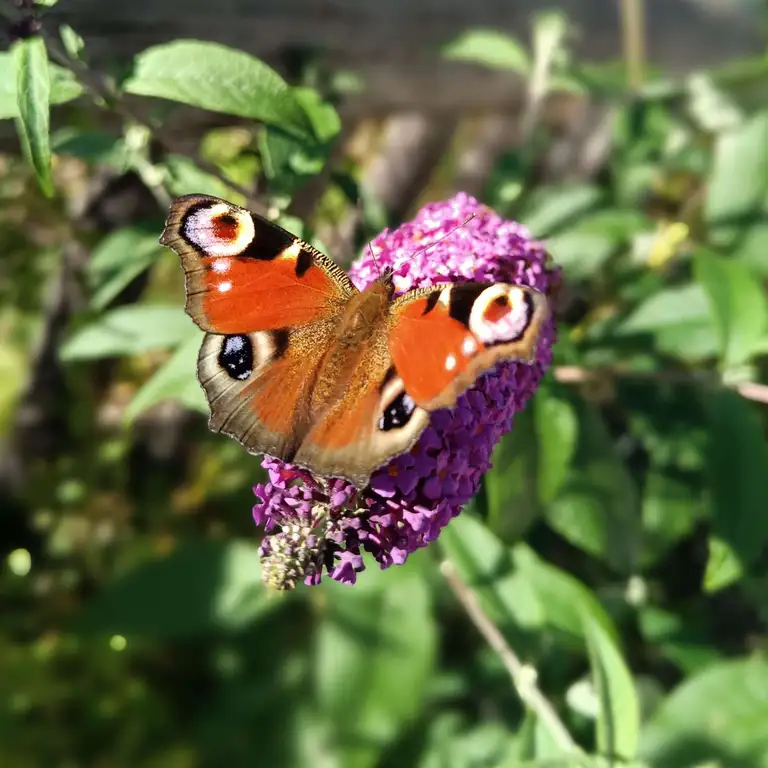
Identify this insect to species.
Aglais io
